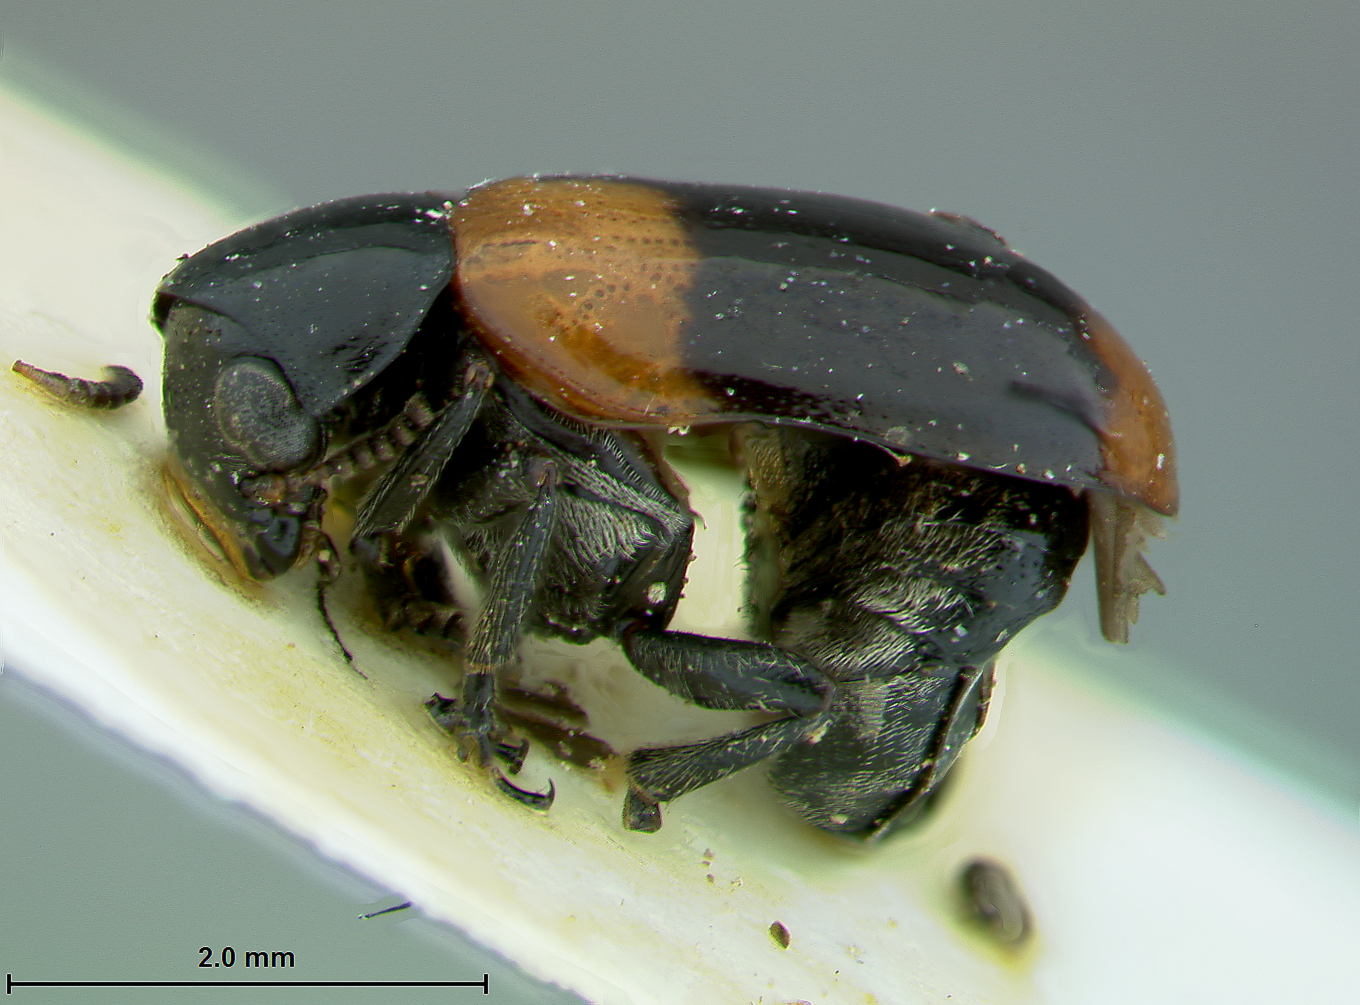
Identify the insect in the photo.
Babia ipsoides
